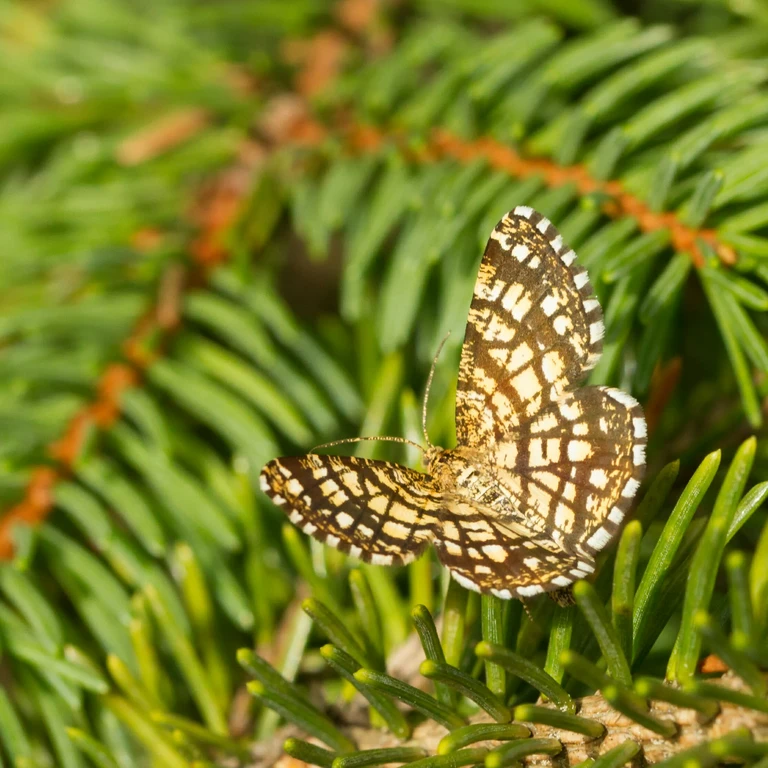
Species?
Chiasmia clathrata
